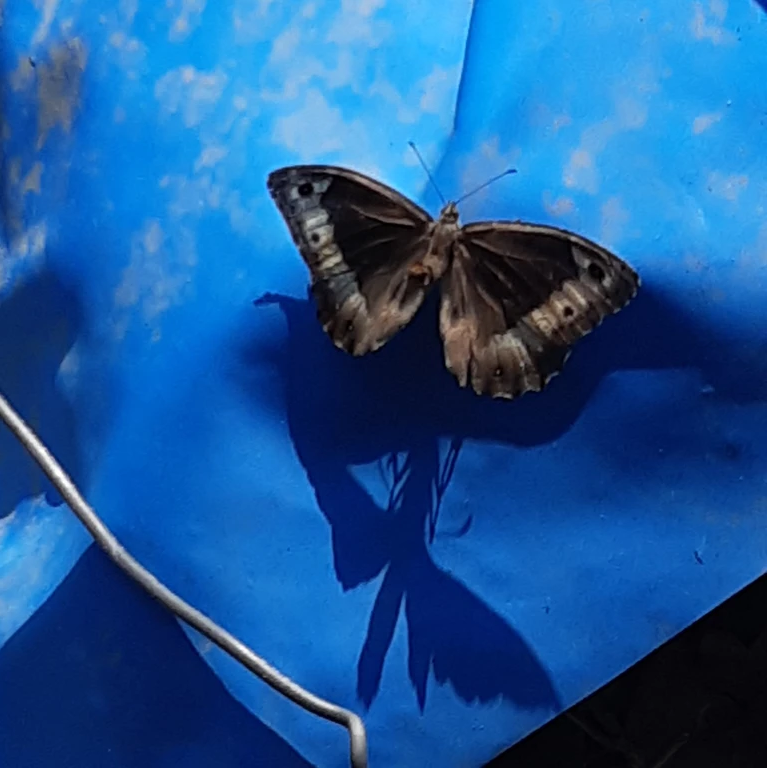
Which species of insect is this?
Hipparchia fagi
